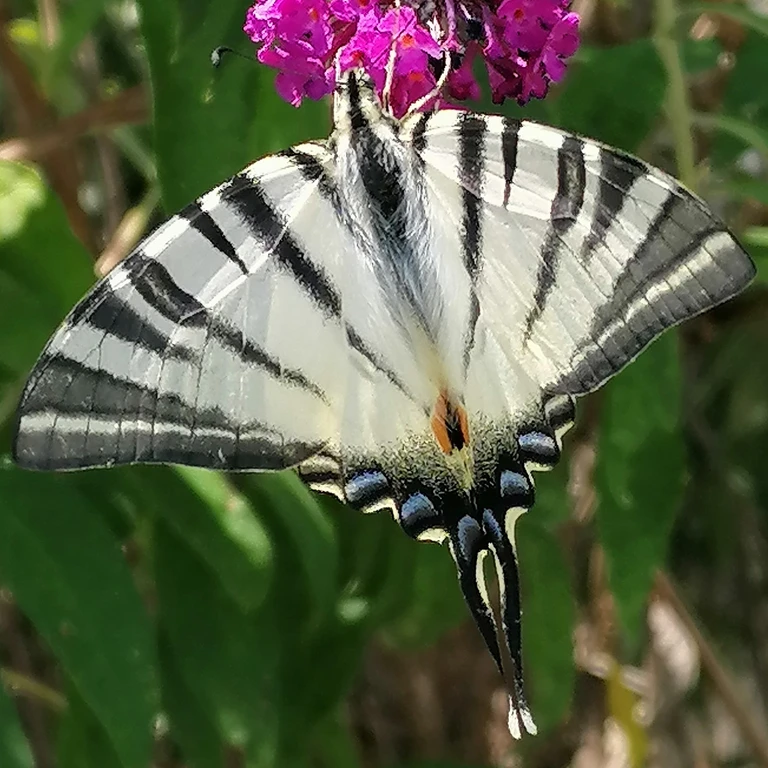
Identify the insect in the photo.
Iphiclides podalirius
